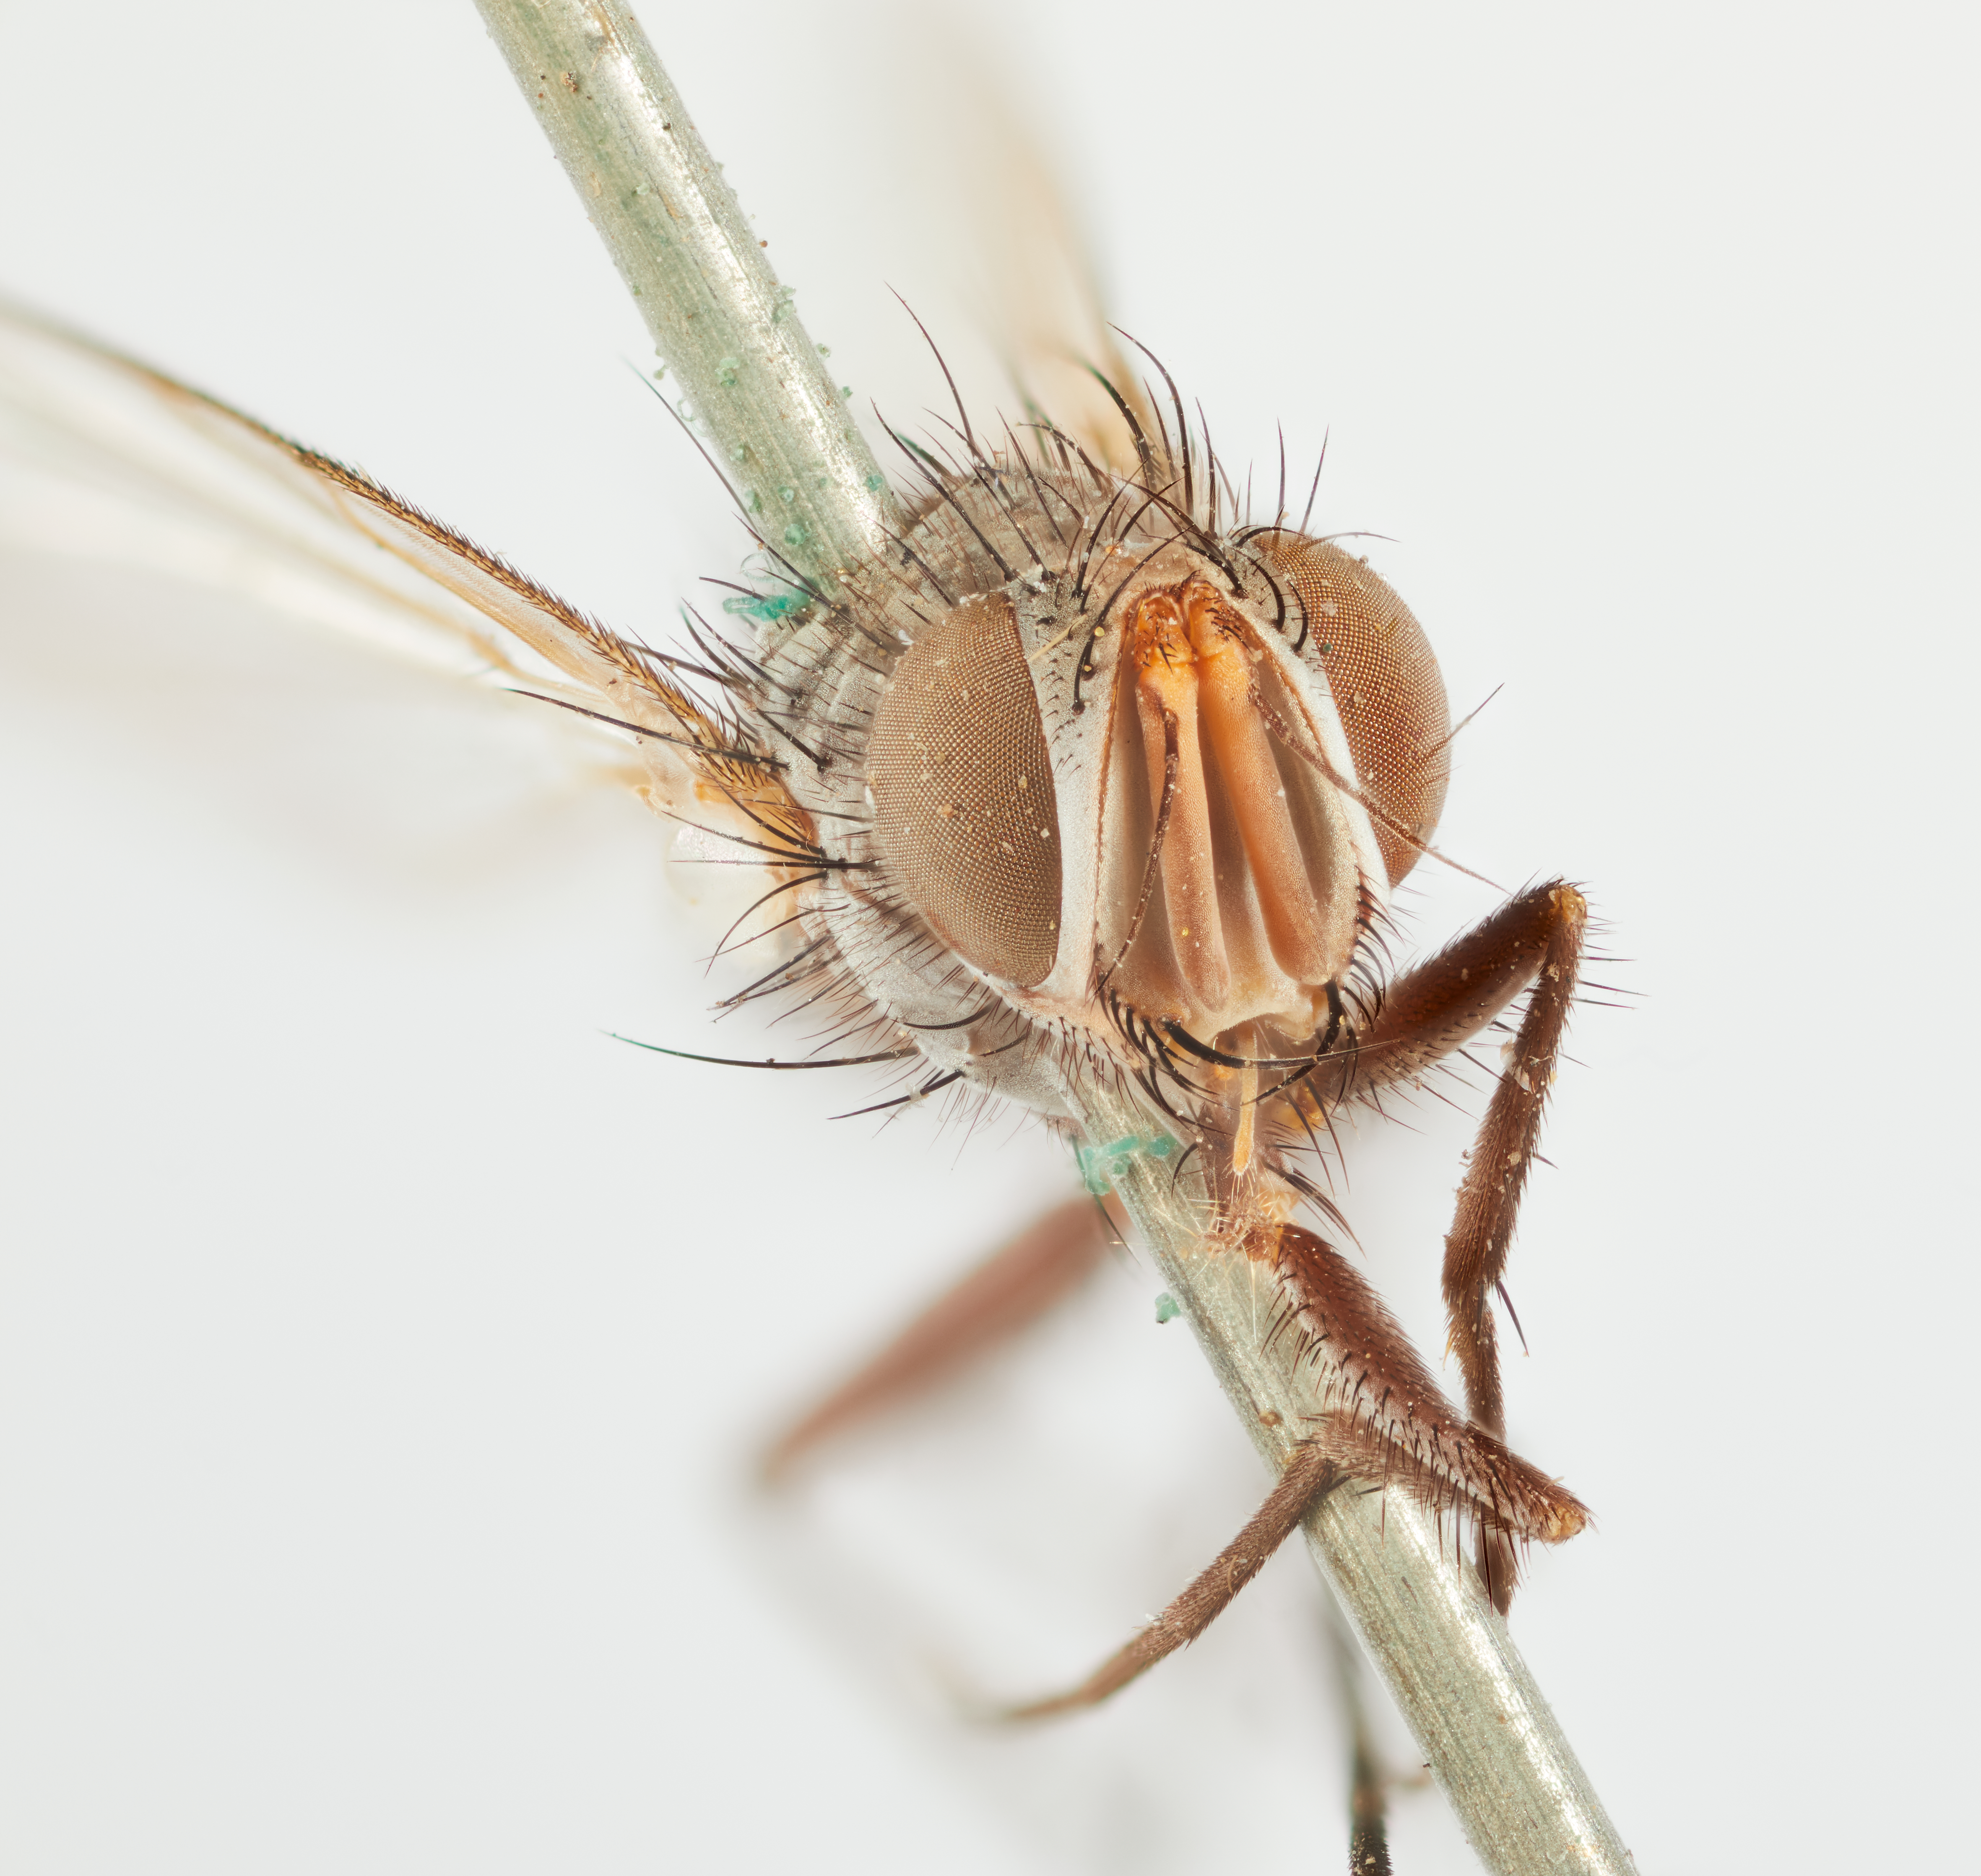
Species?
Phantasiomyia gracilis
